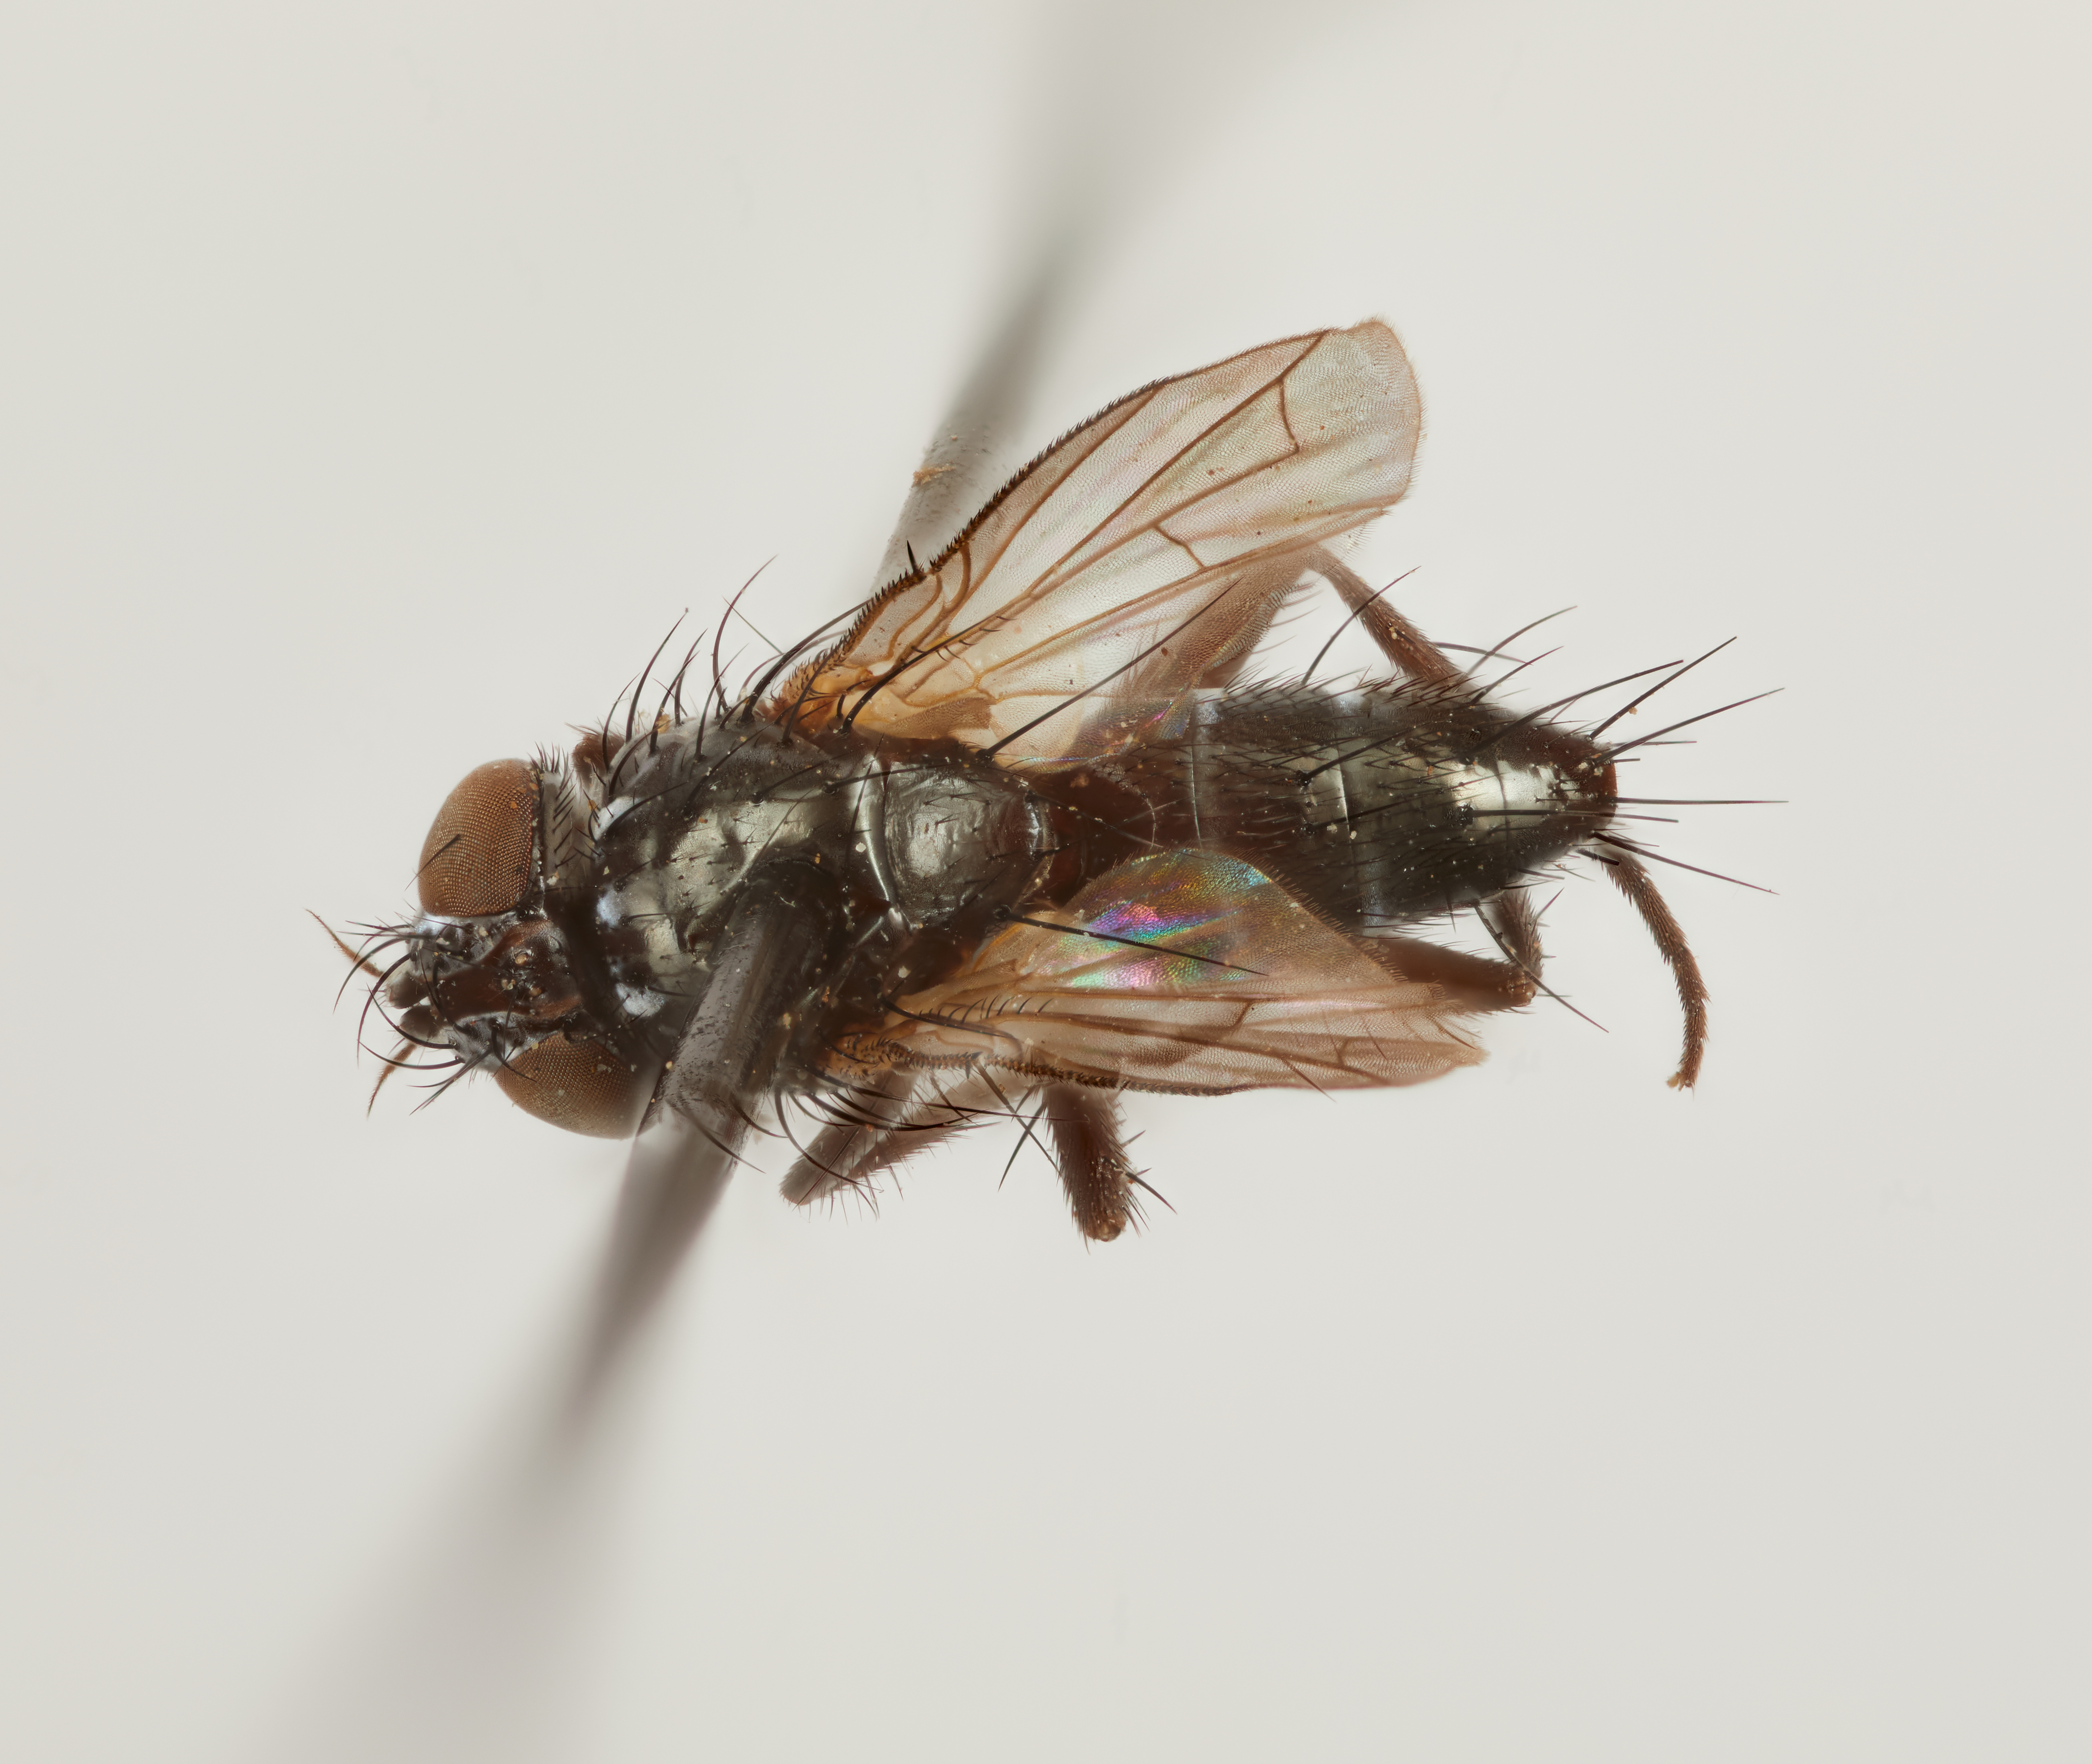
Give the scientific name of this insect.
Metachaeta cinerosa
